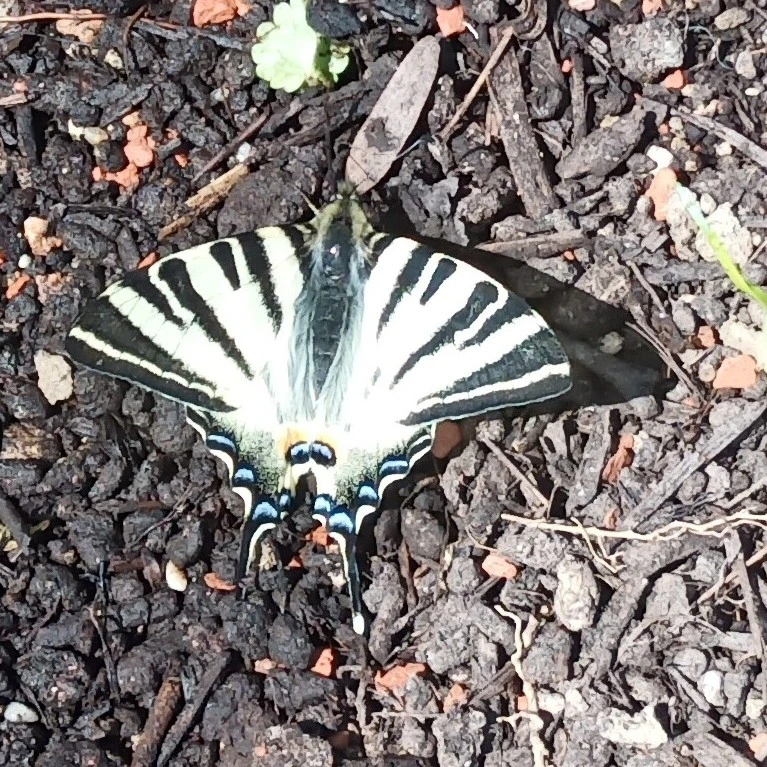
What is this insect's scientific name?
Iphiclides podalirius
